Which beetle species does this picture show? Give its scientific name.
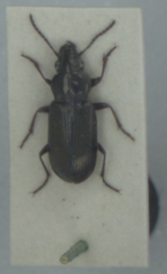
Pogonus littoralis
